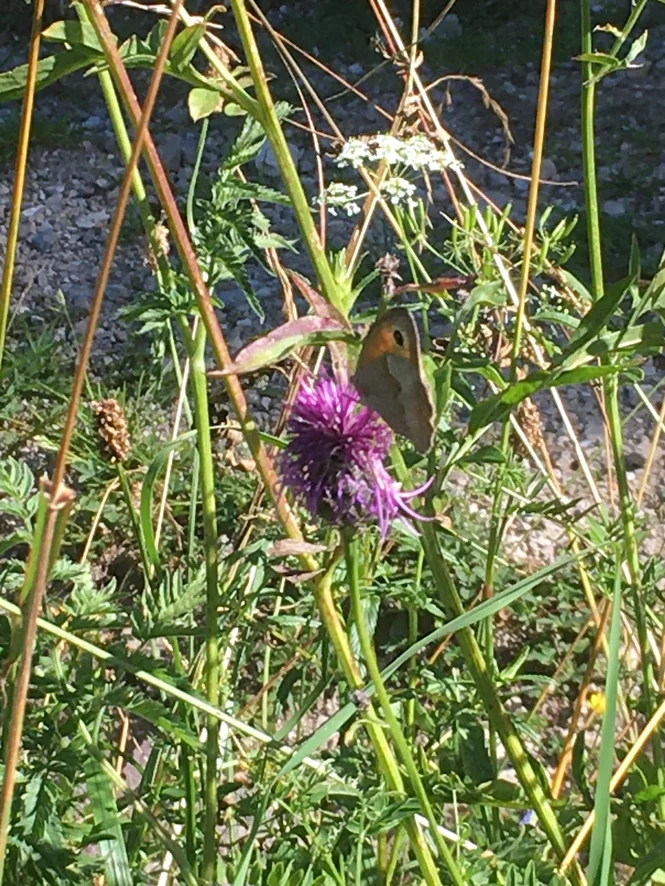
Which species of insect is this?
Maniola jurtina
